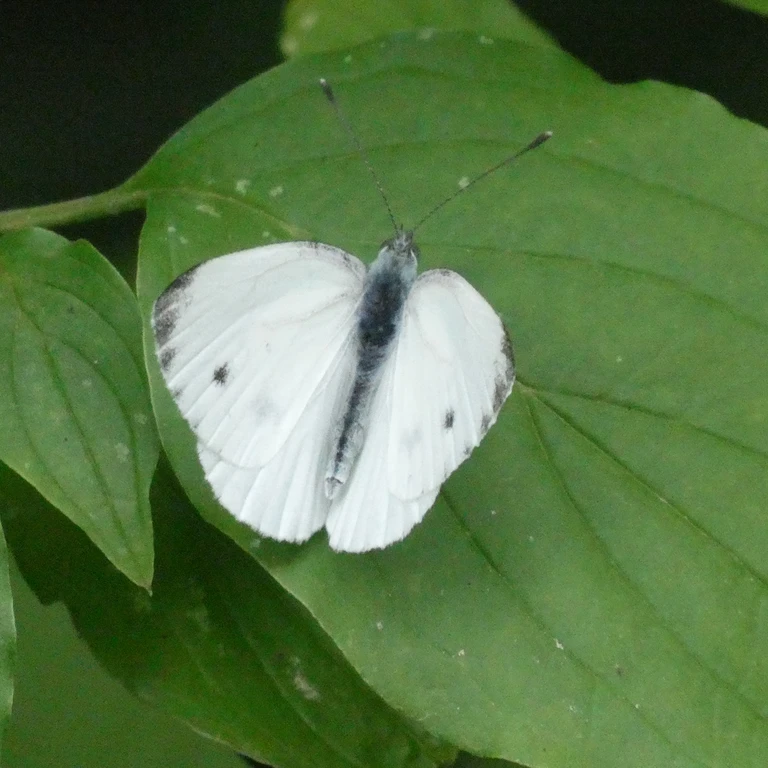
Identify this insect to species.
Pieris napi
